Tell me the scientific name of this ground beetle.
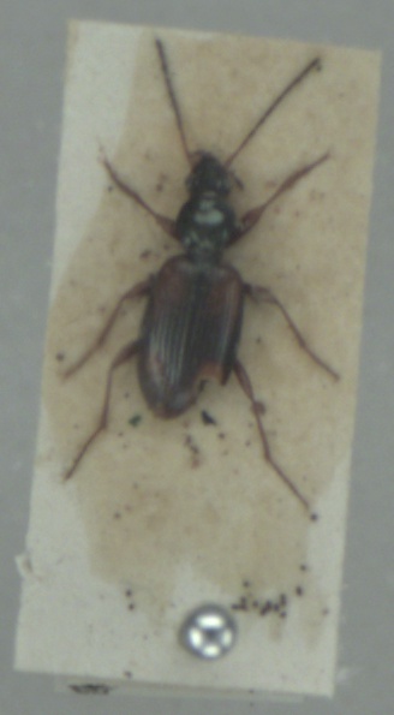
Bembidion fluviatile
